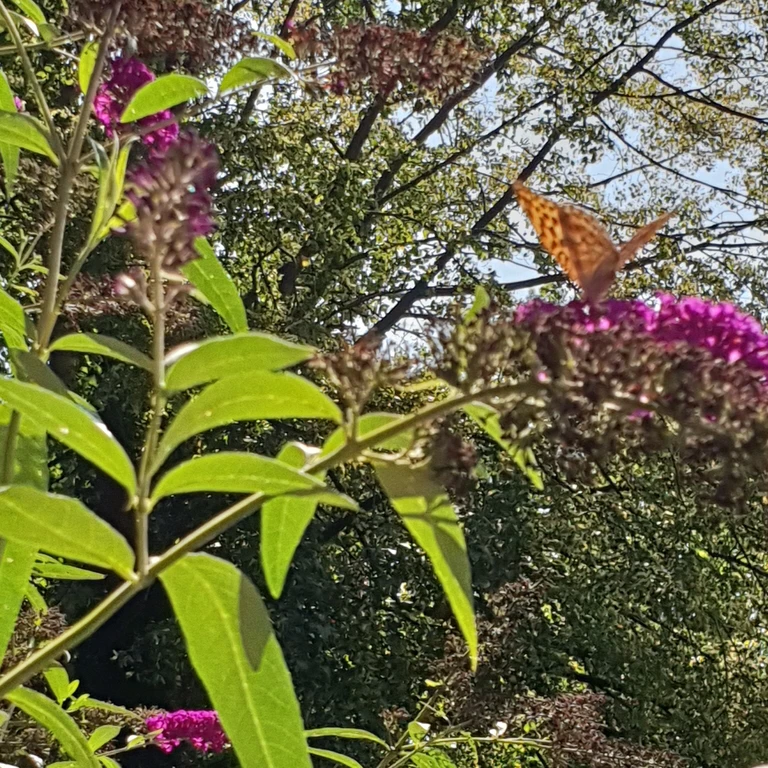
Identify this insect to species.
Argynnis paphia
